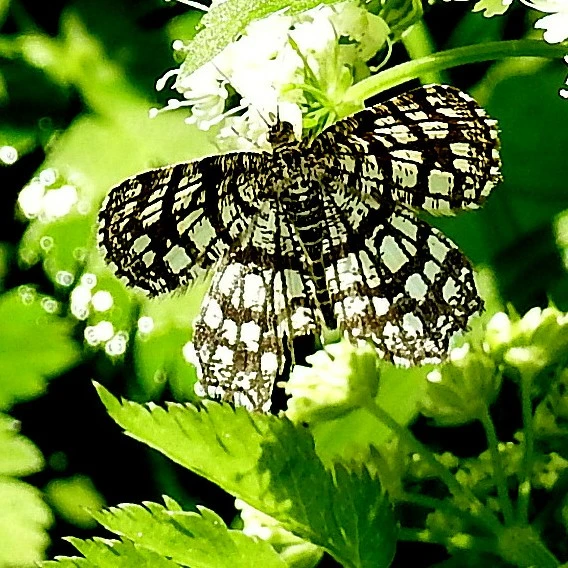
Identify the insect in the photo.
Chiasmia clathrata
